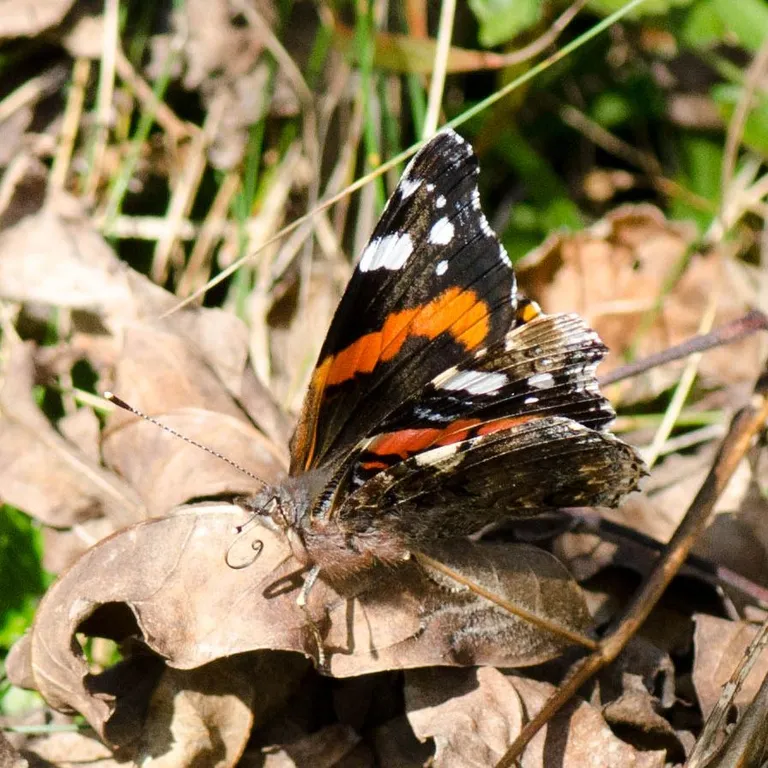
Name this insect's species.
Vanessa atalanta
